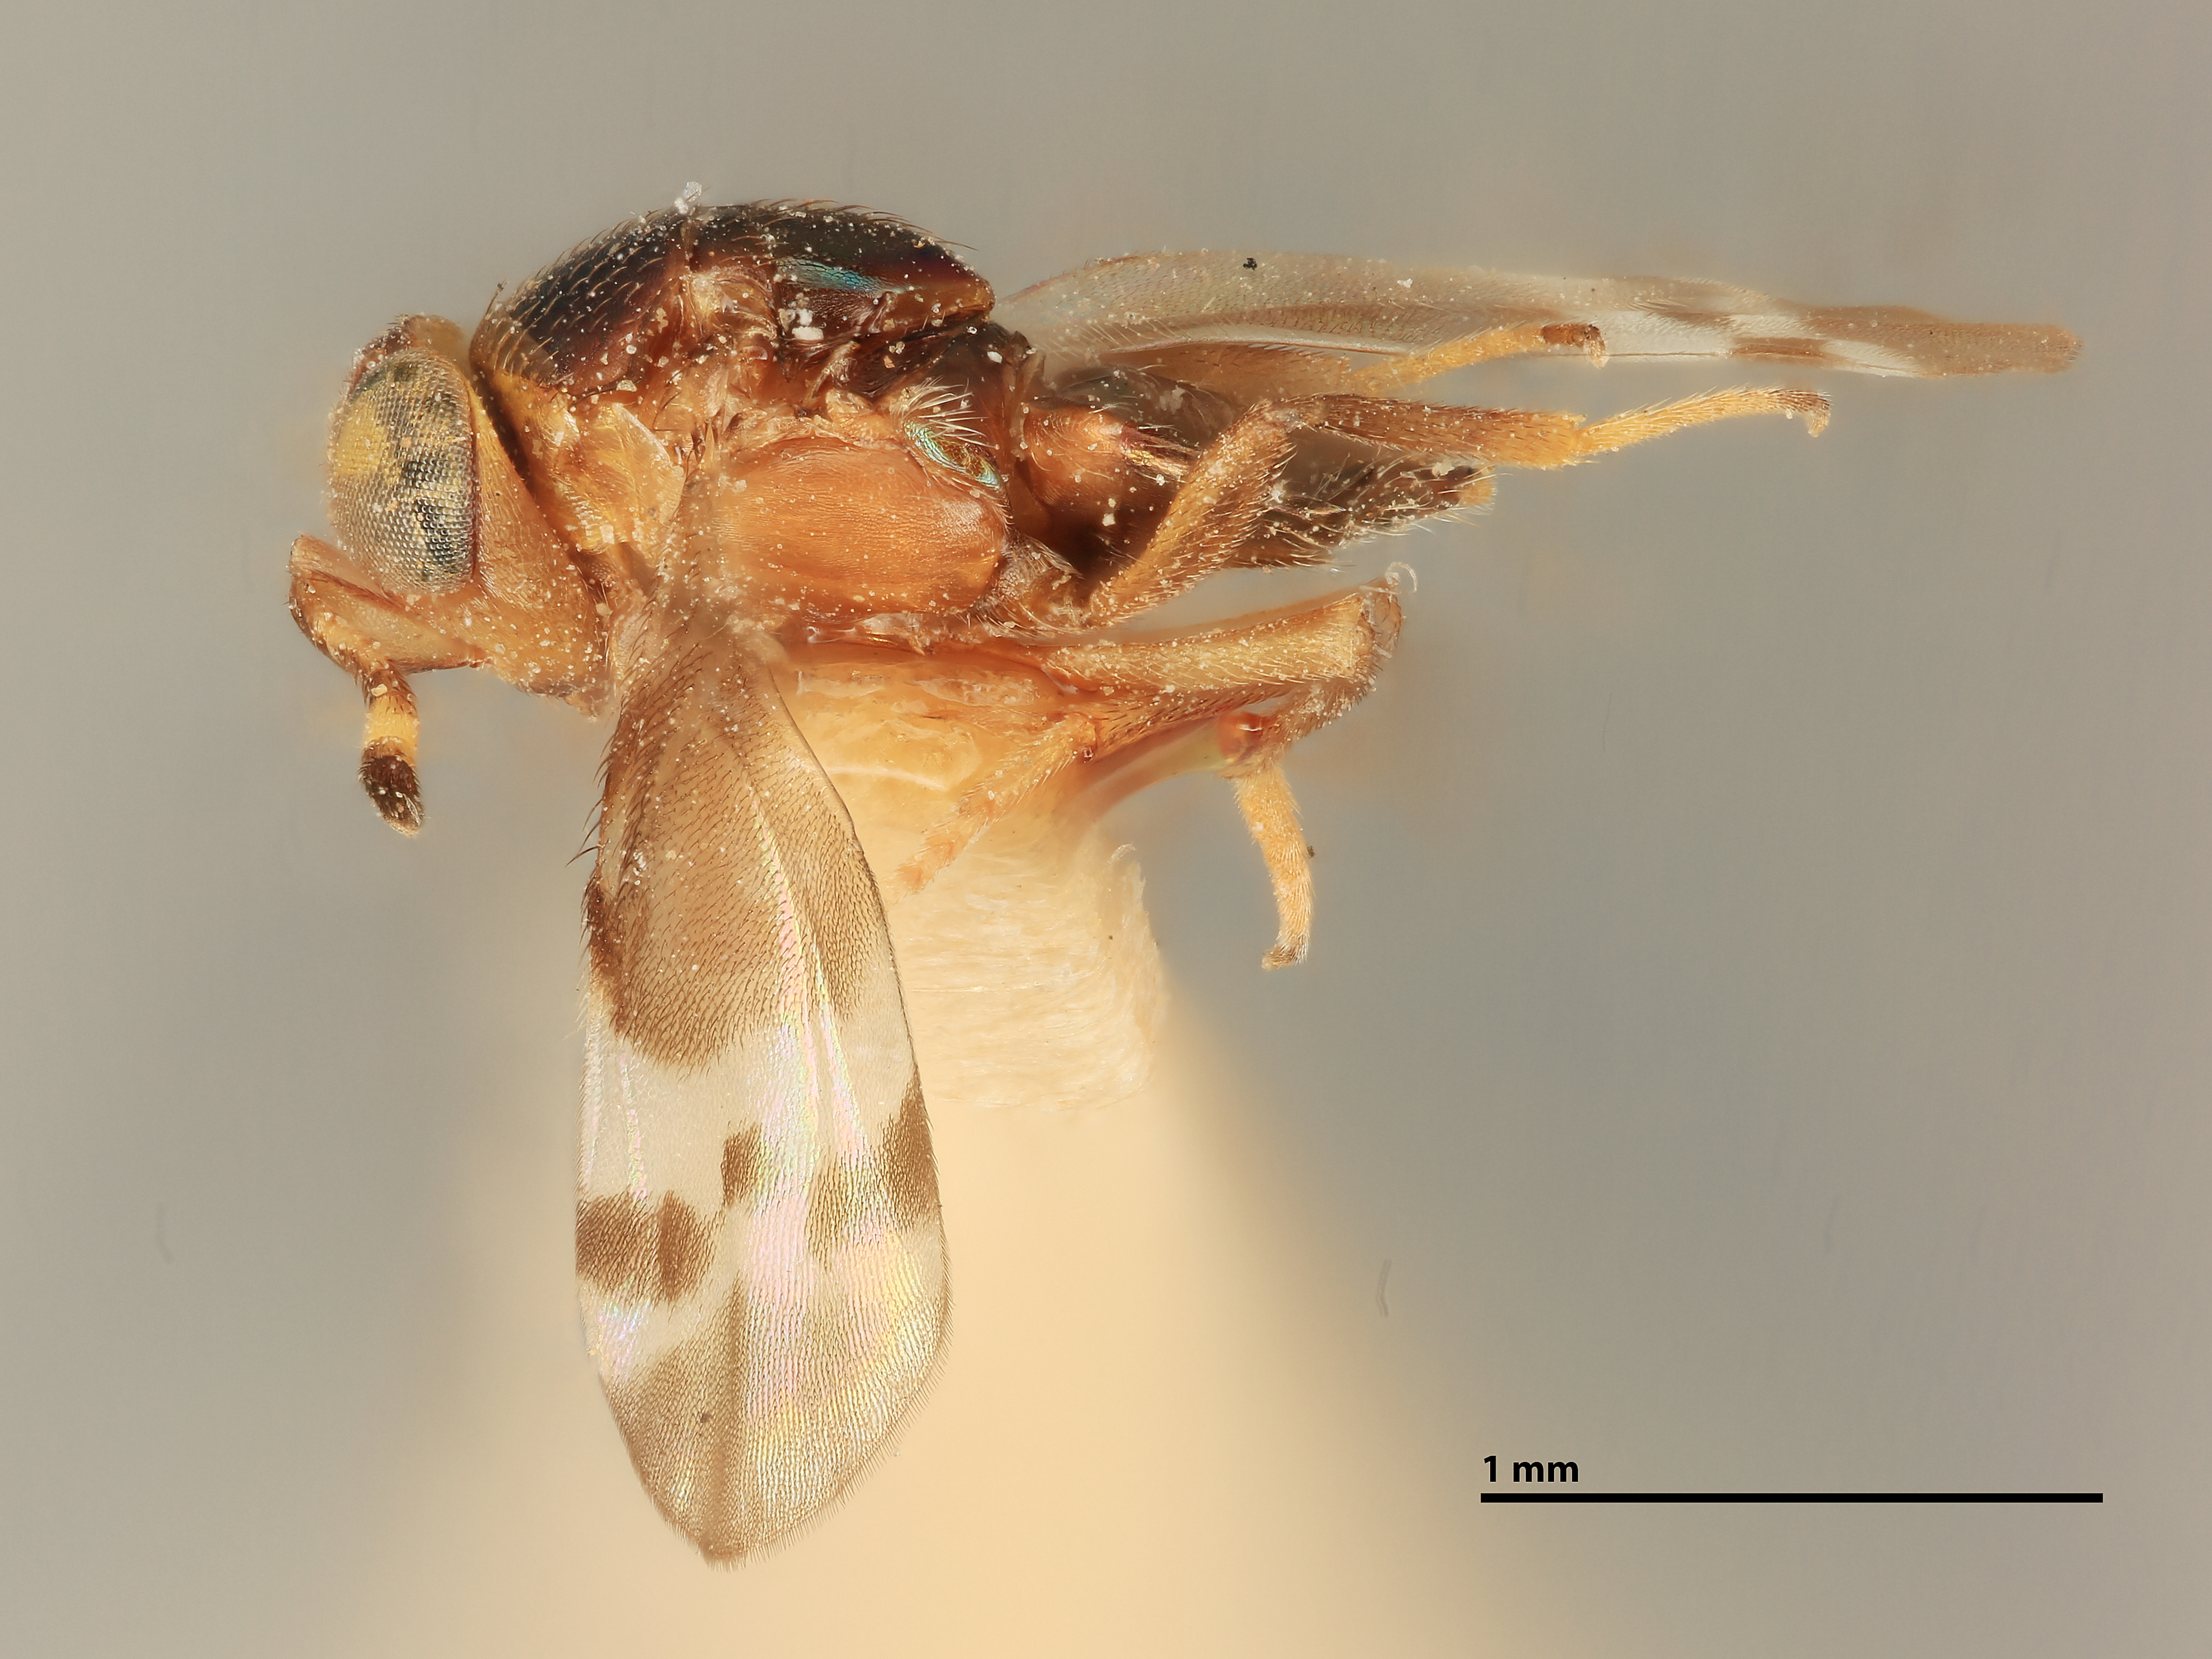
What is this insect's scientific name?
Microtligs yolandae
